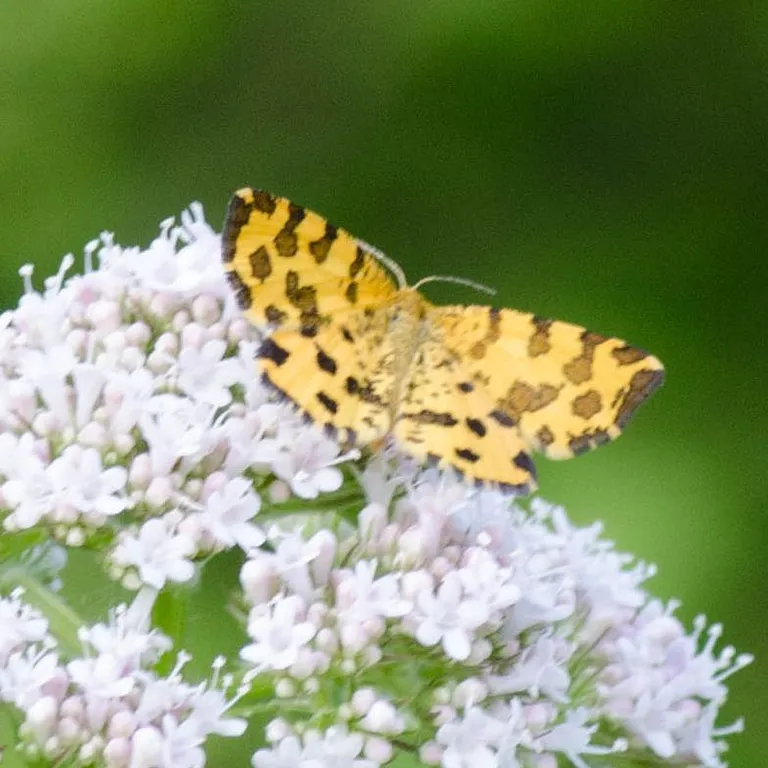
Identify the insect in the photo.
Pseudopanthera macularia
